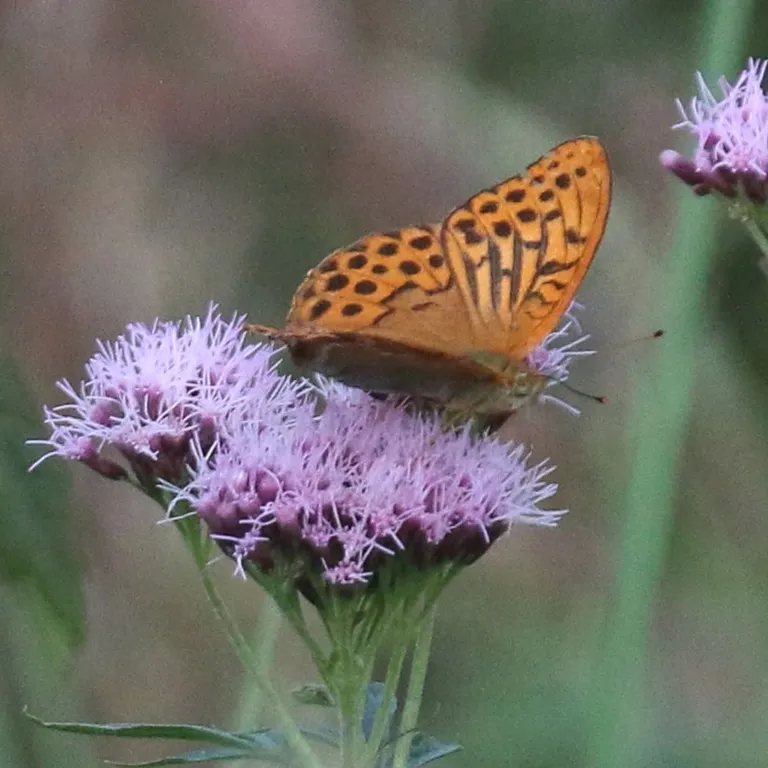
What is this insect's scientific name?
Argynnis paphia
